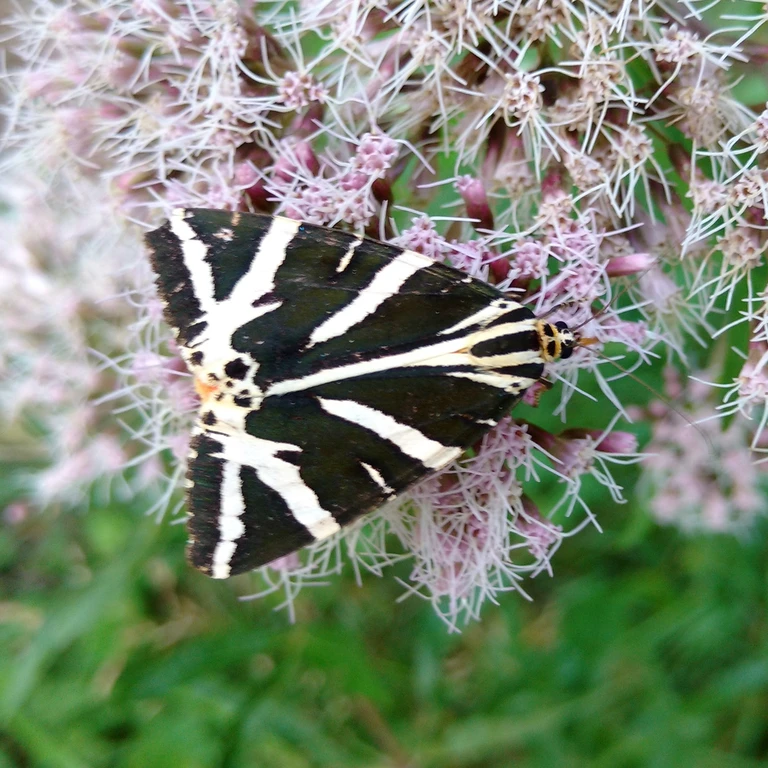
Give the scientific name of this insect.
Euplagia quadripunctaria
